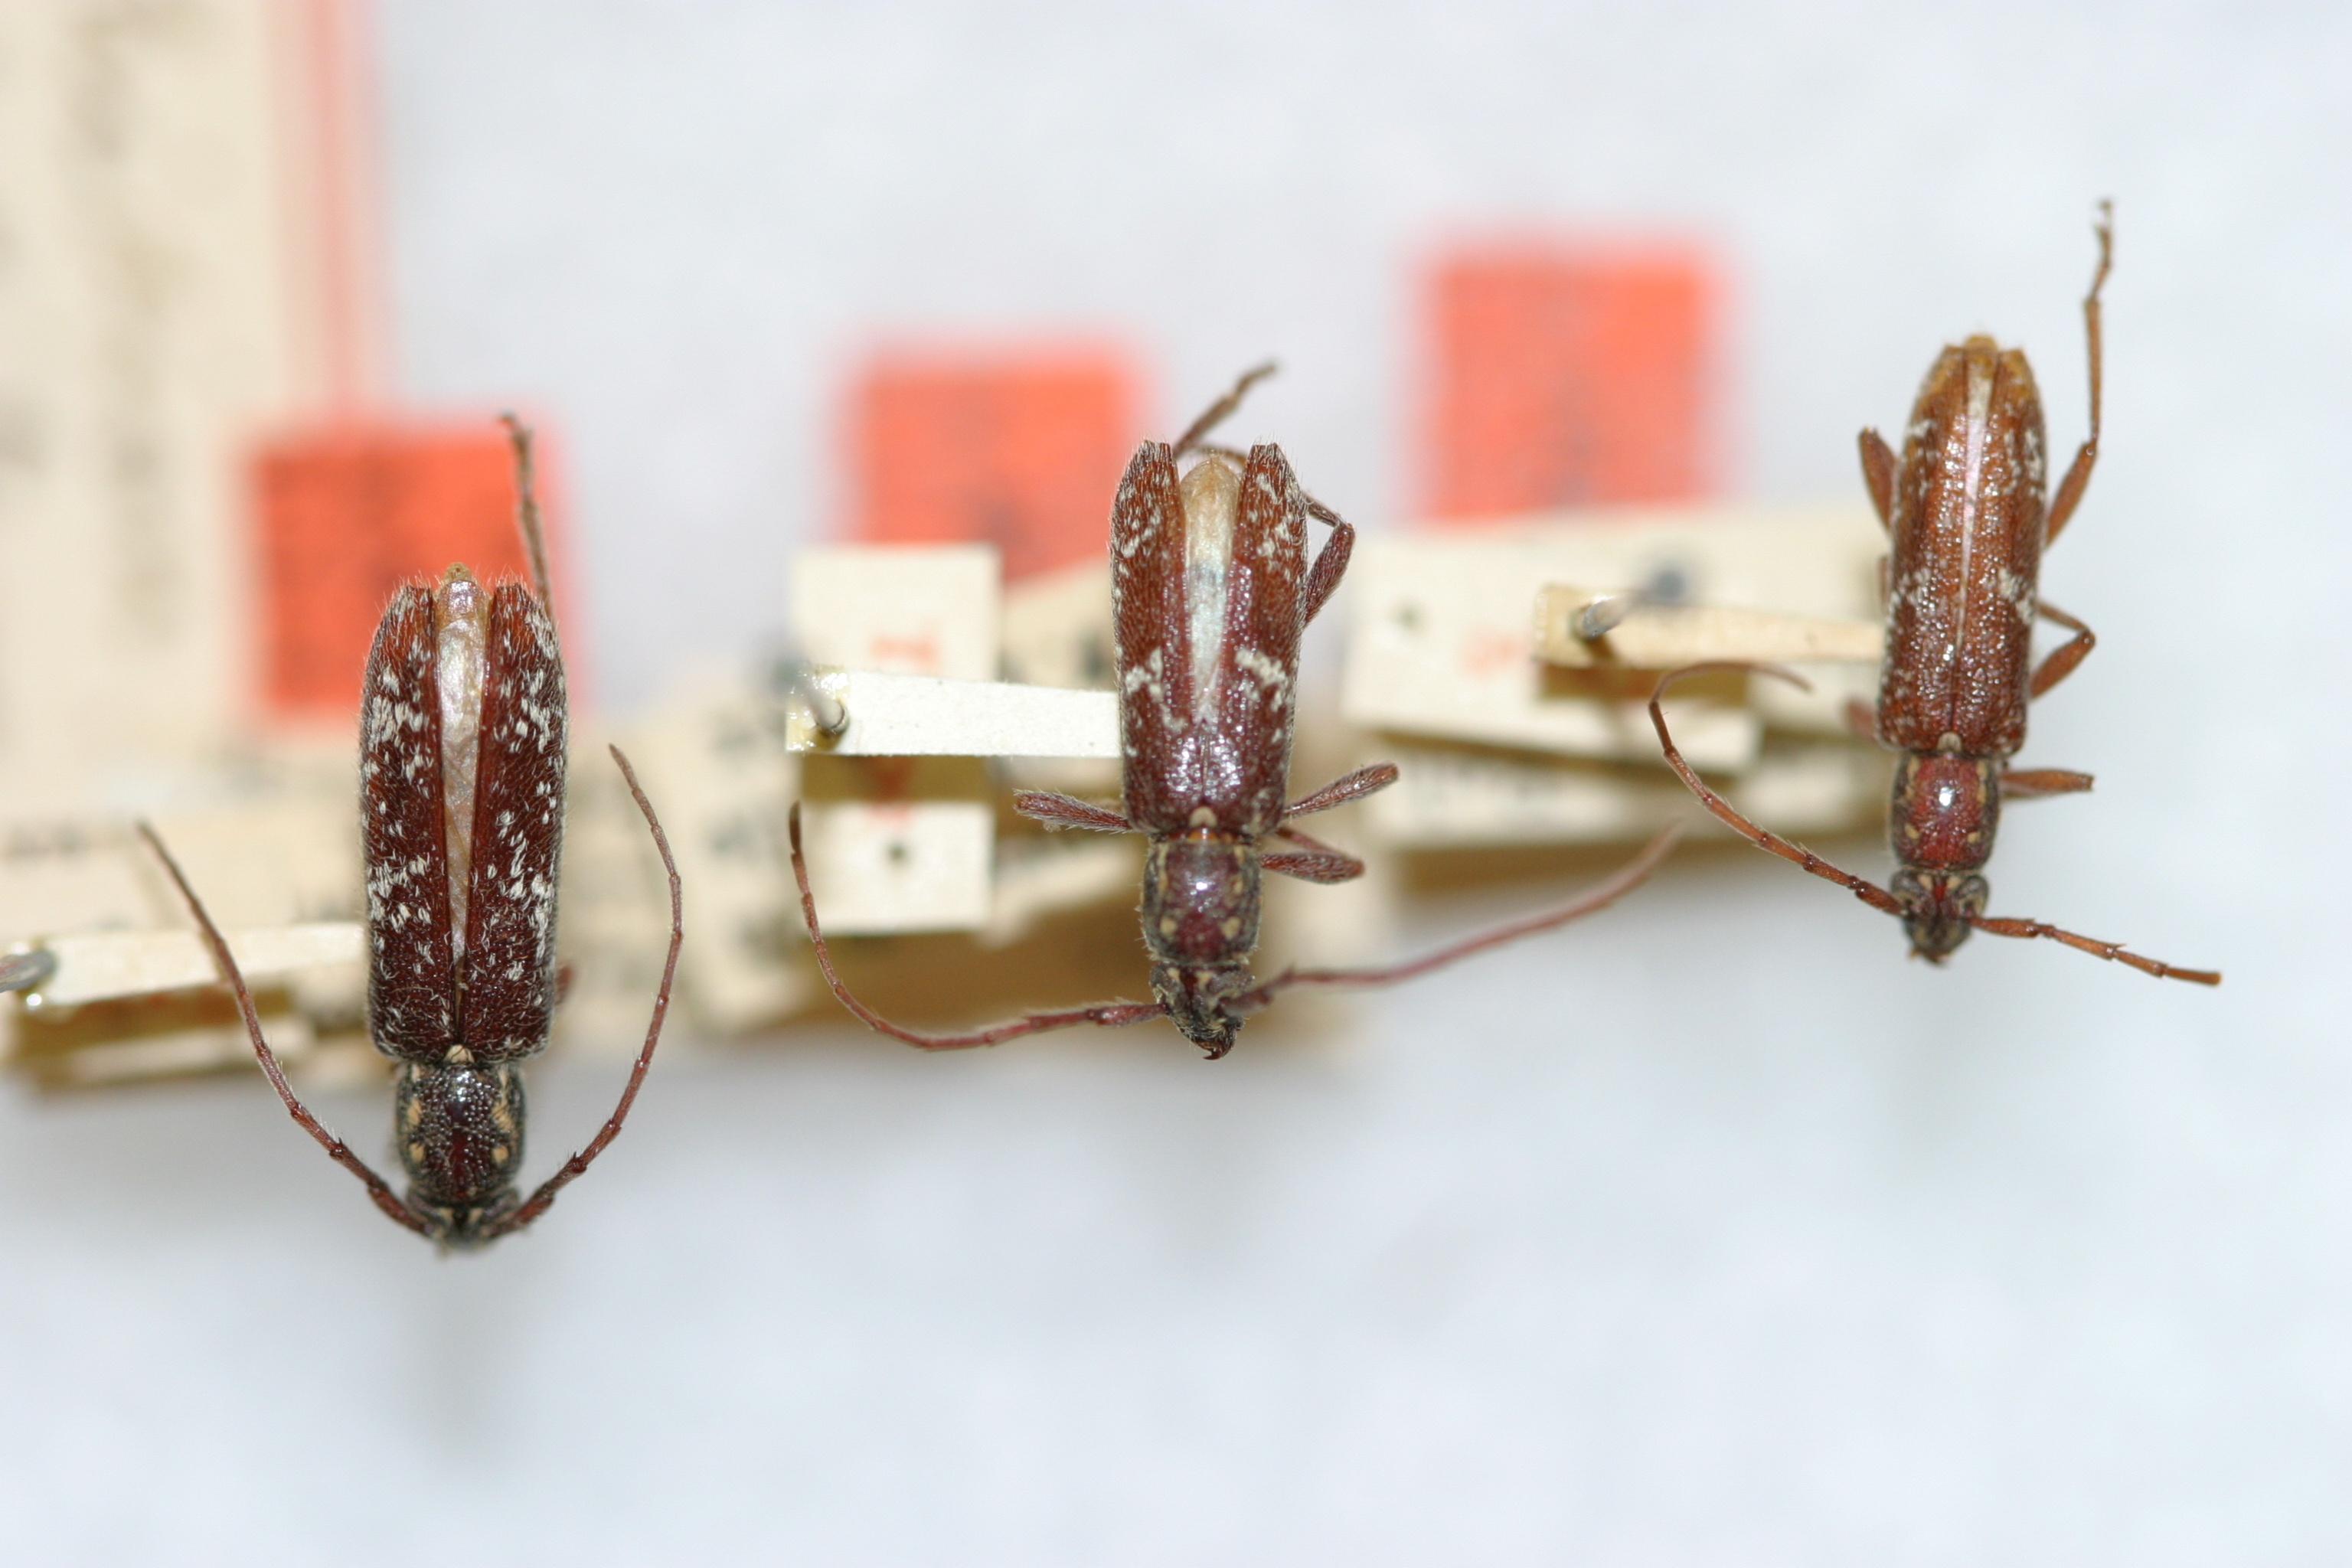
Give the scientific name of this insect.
Anelaphus niveivestitus (also Elaphidion niveivestitum)
